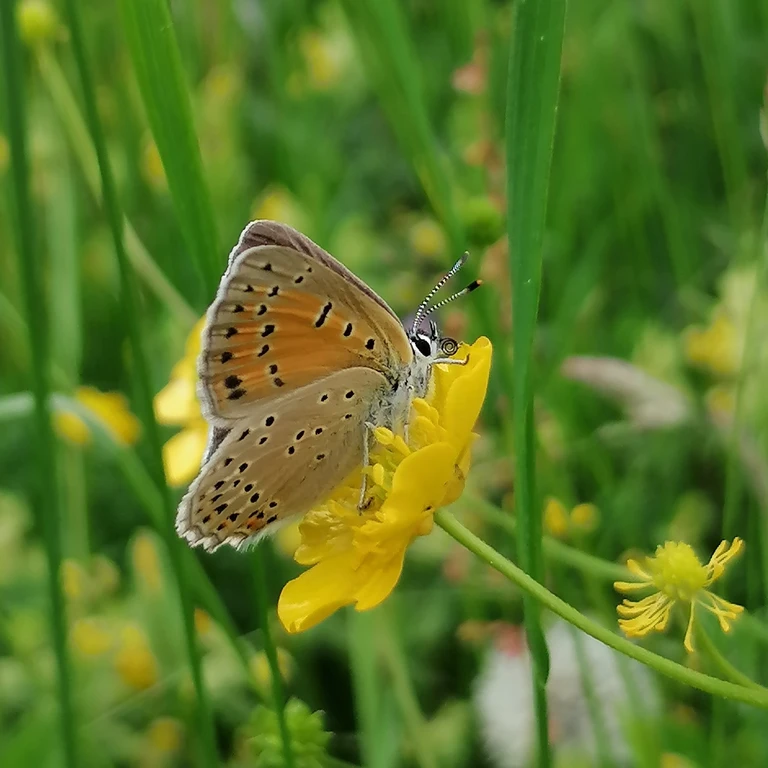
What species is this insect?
Lycaena hippothoe (also Palaeochrysophanus hippothoe)
